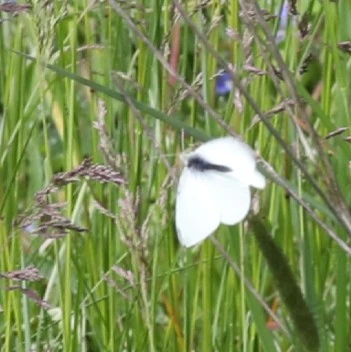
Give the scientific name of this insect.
Pieris rapae
